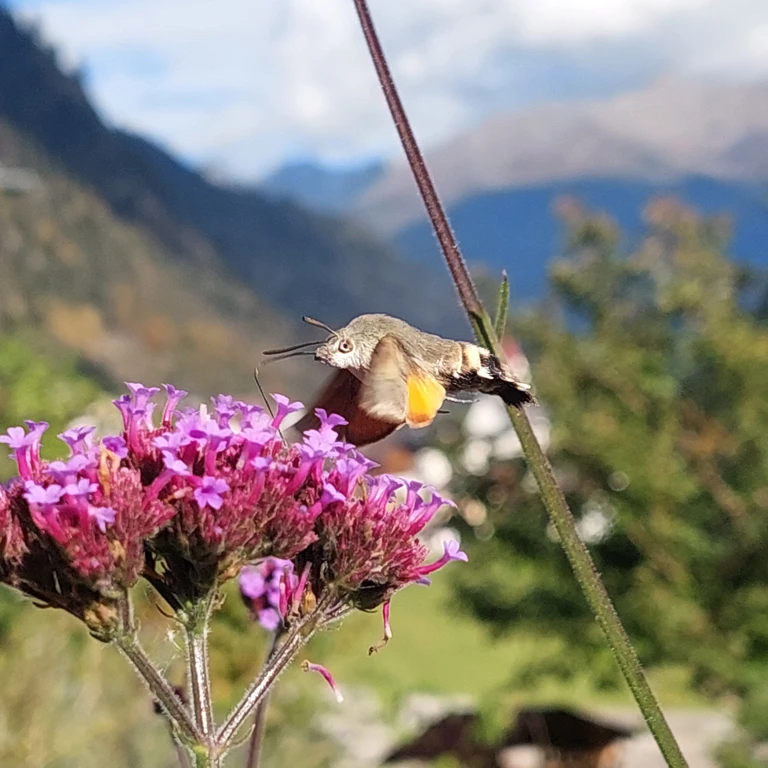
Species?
Macroglossum stellatarum
